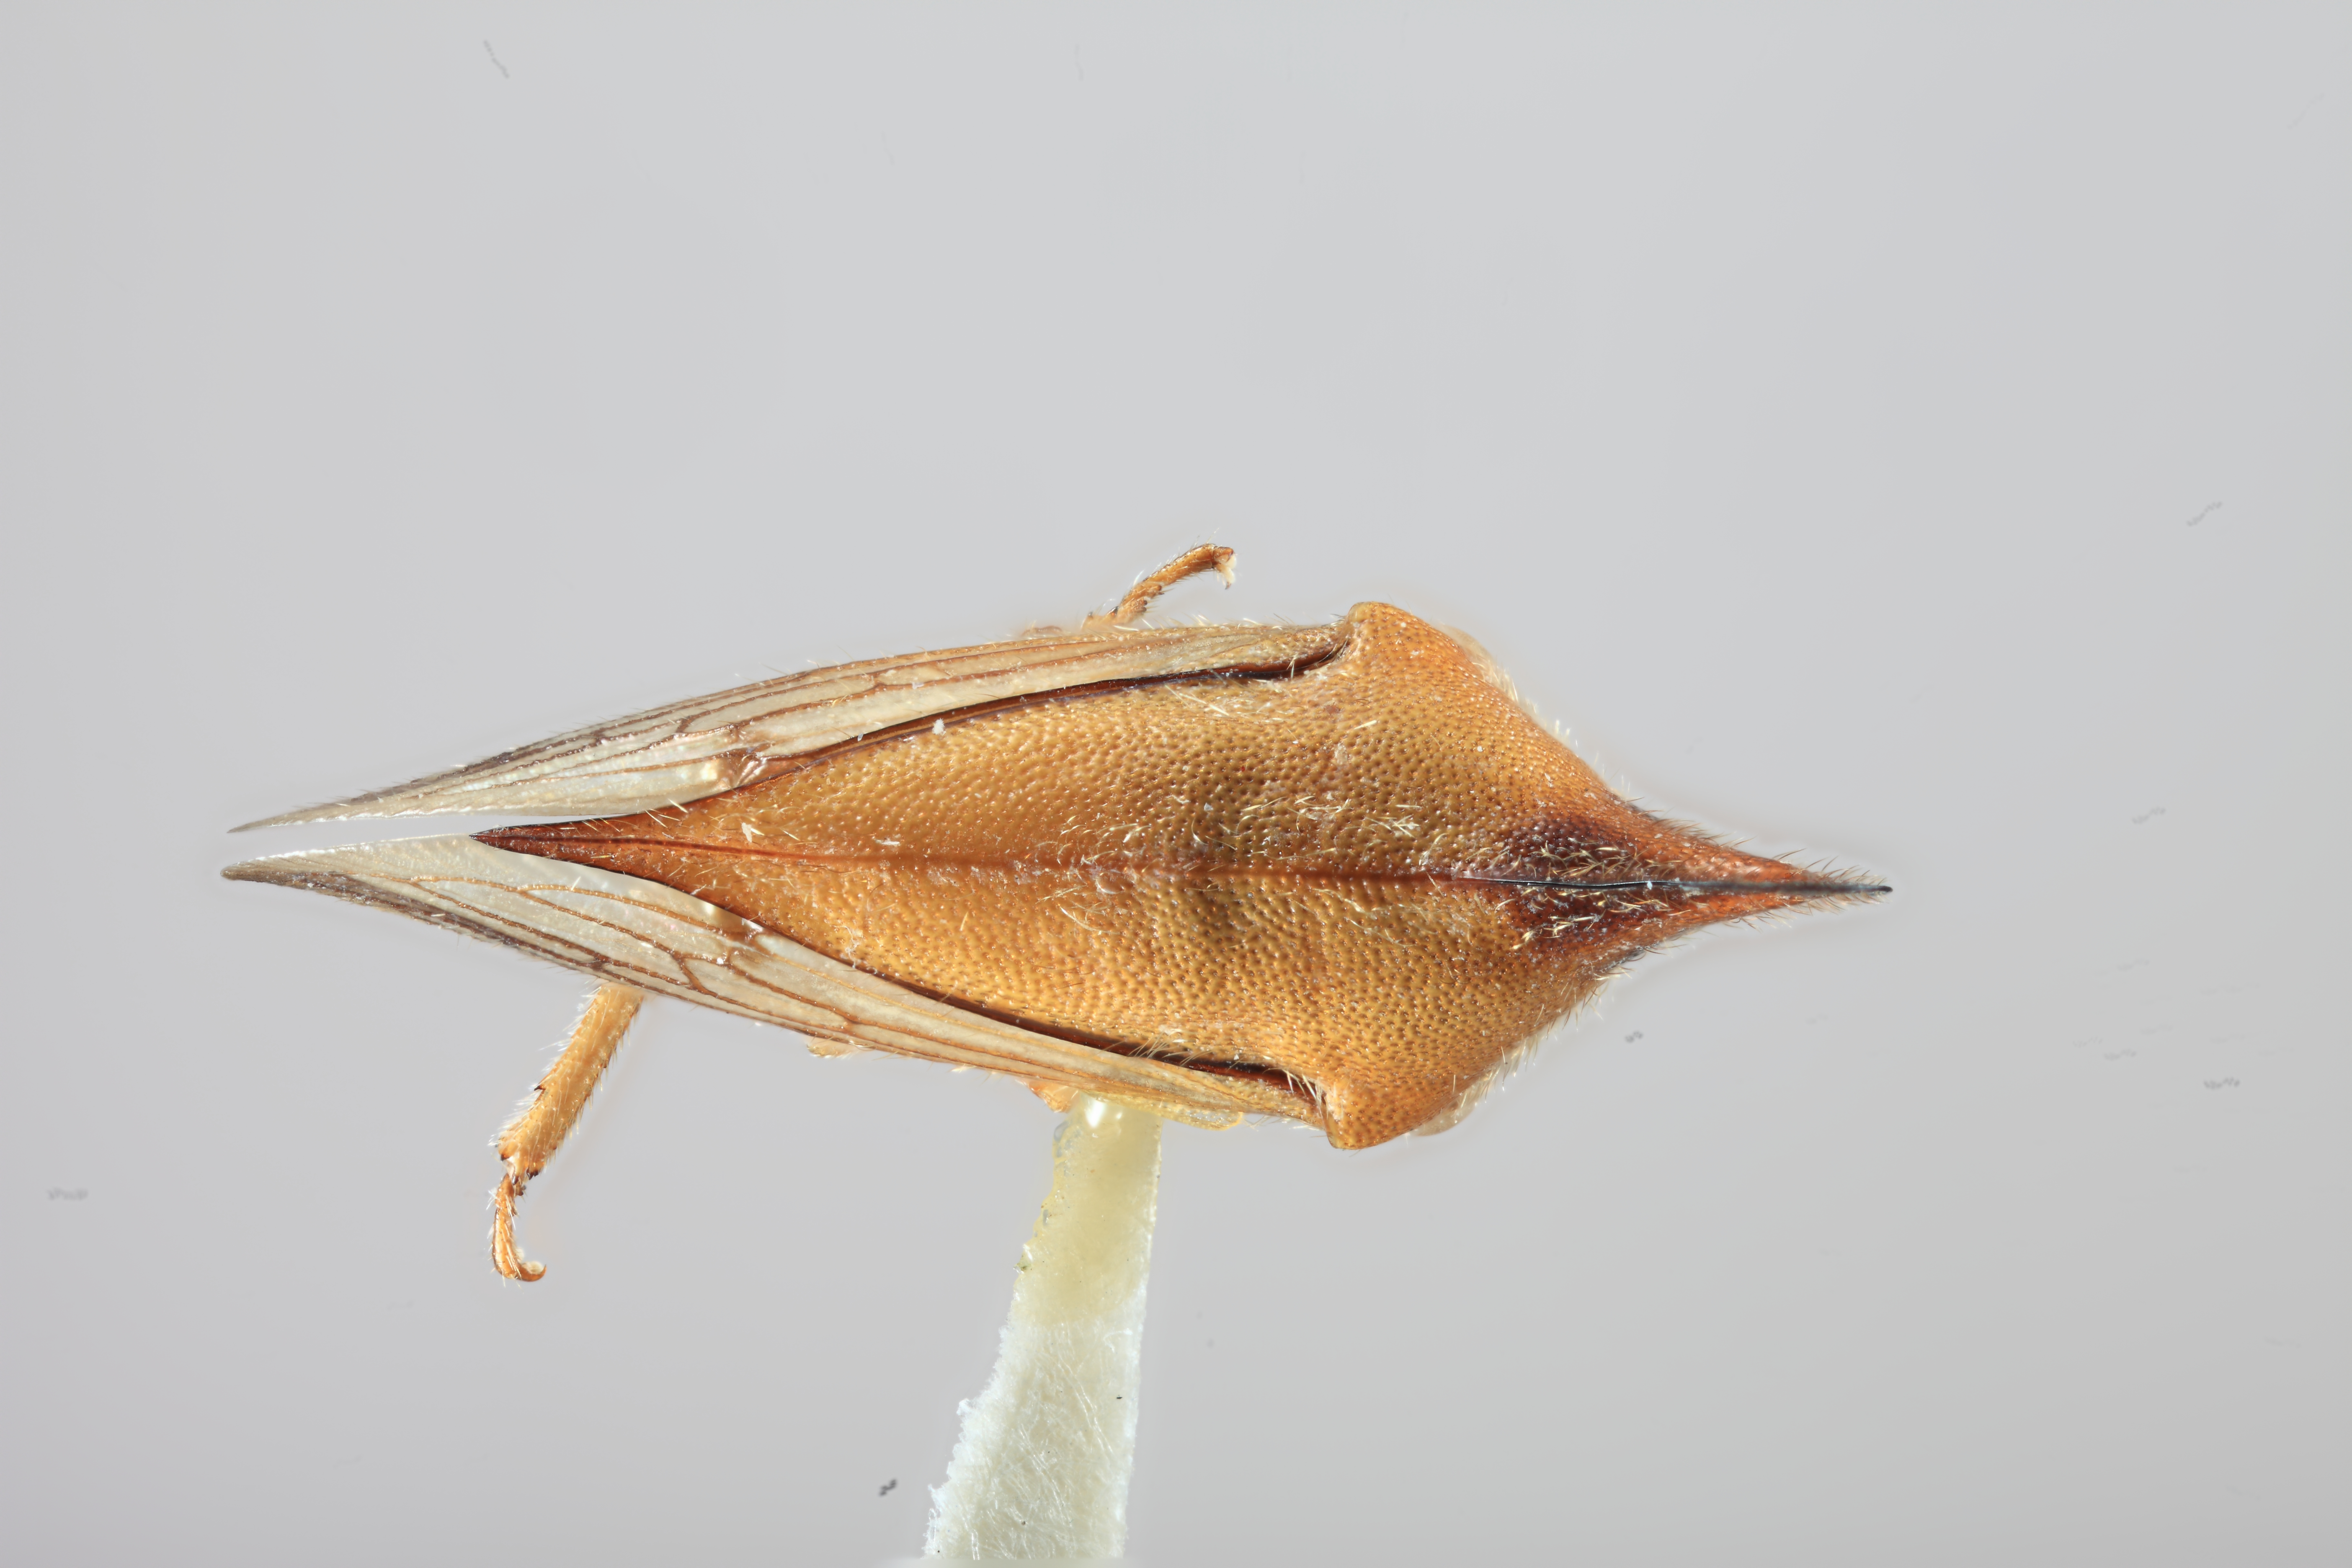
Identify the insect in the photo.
Aconophora elongatiformis
